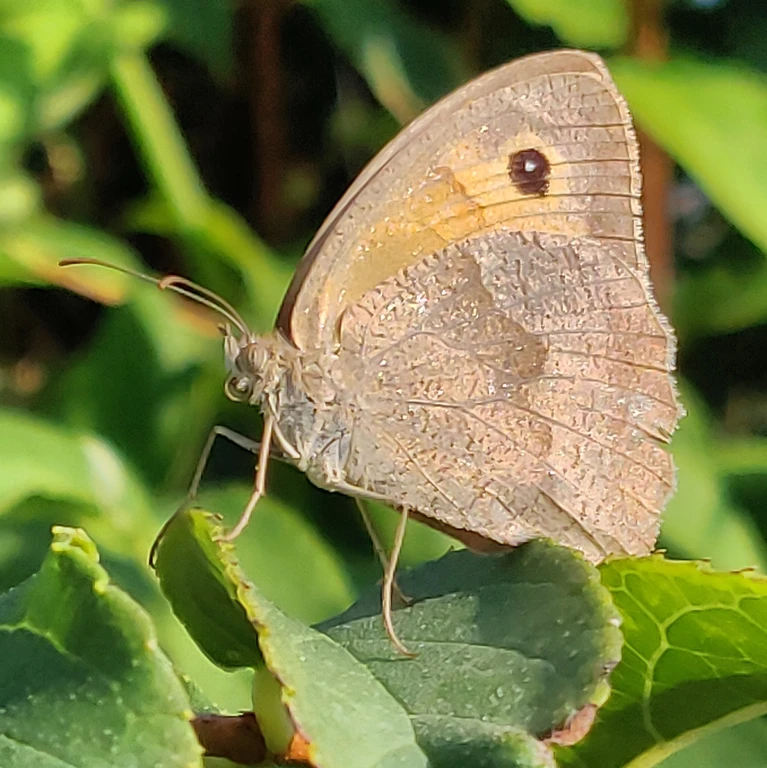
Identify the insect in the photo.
Maniola jurtina
